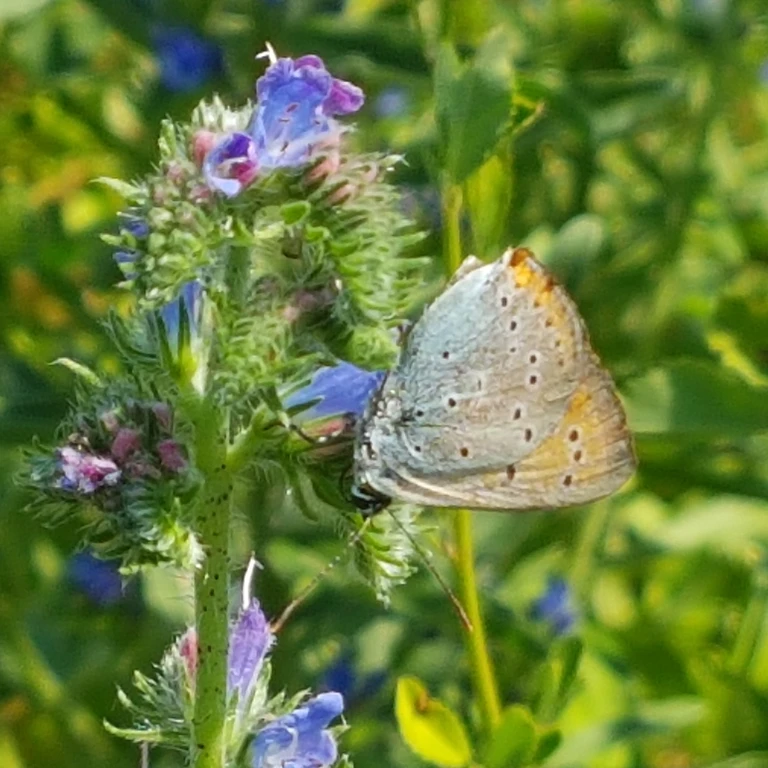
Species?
Lycaena dispar
